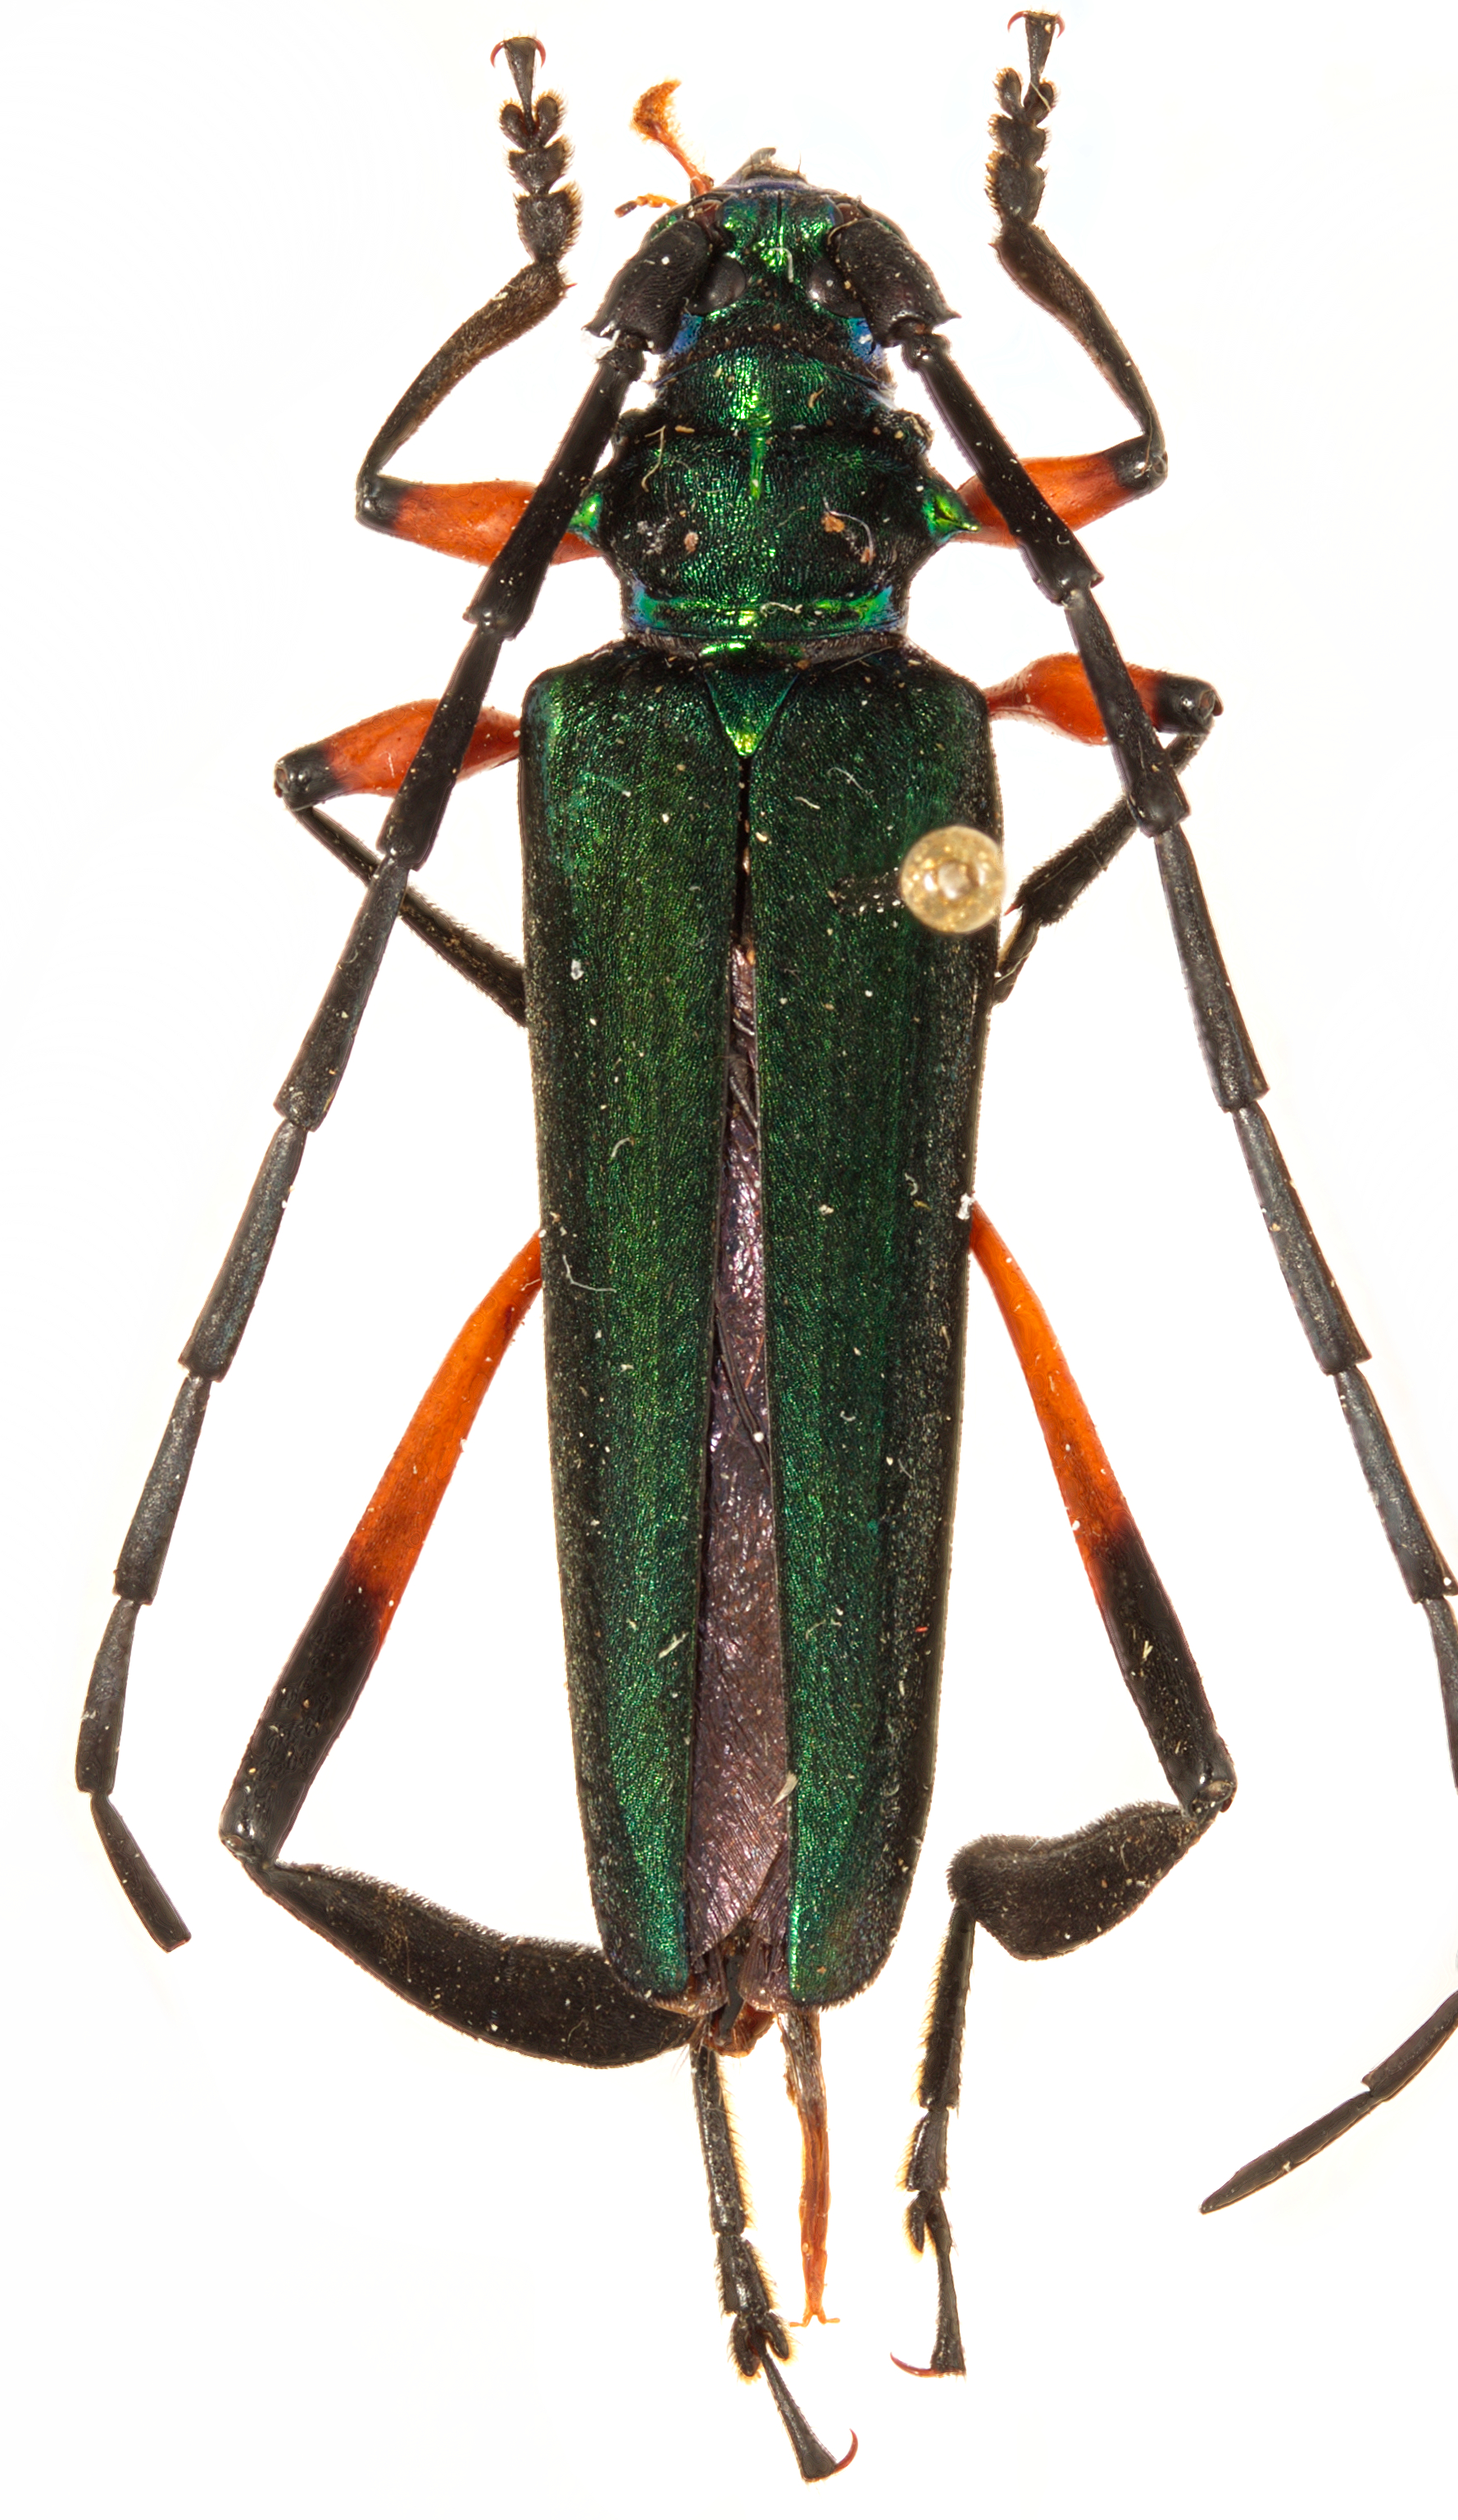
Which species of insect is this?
Callichroma holochlorum
